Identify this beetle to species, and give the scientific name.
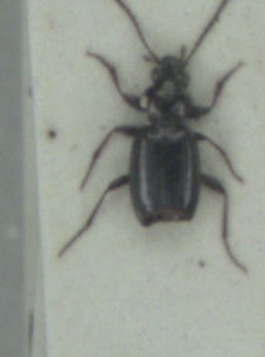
Bembidion properans
